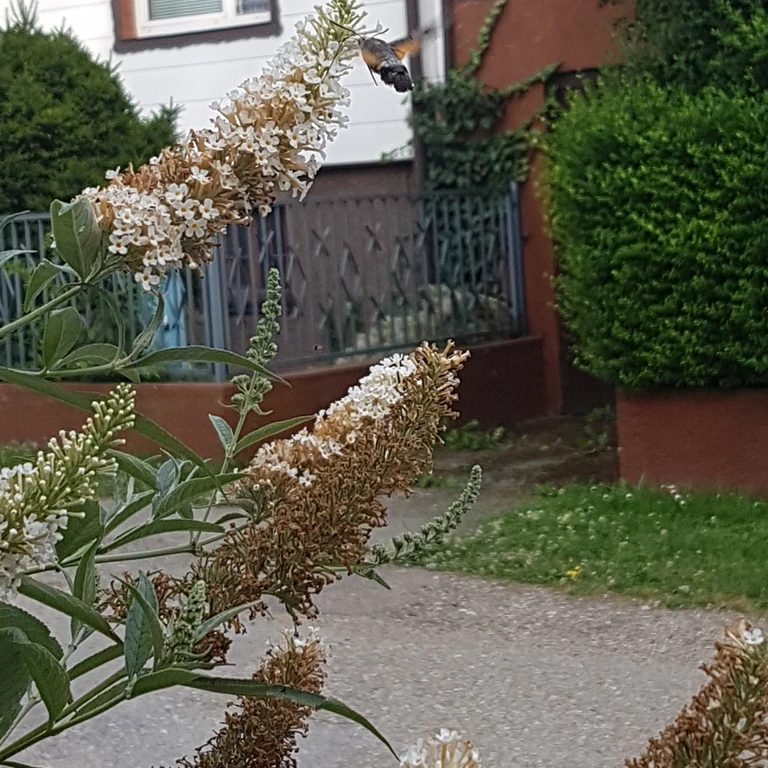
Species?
Macroglossum stellatarum
